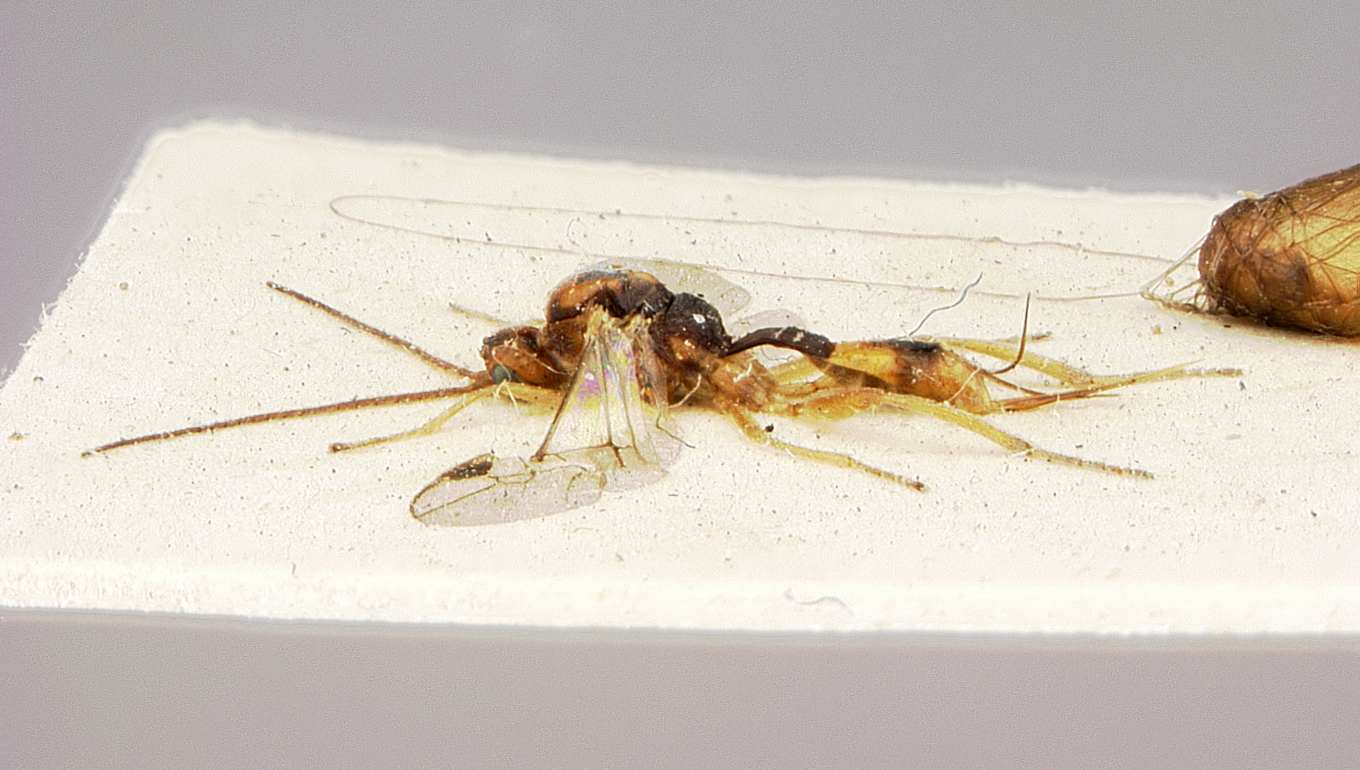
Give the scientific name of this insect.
Meteorus japonicus
